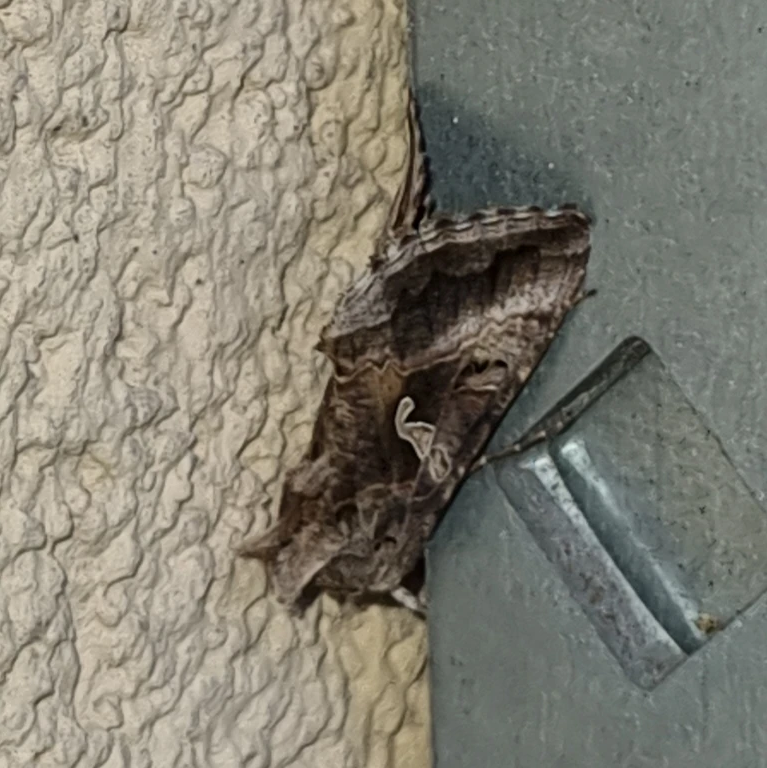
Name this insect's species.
Autographa gamma
